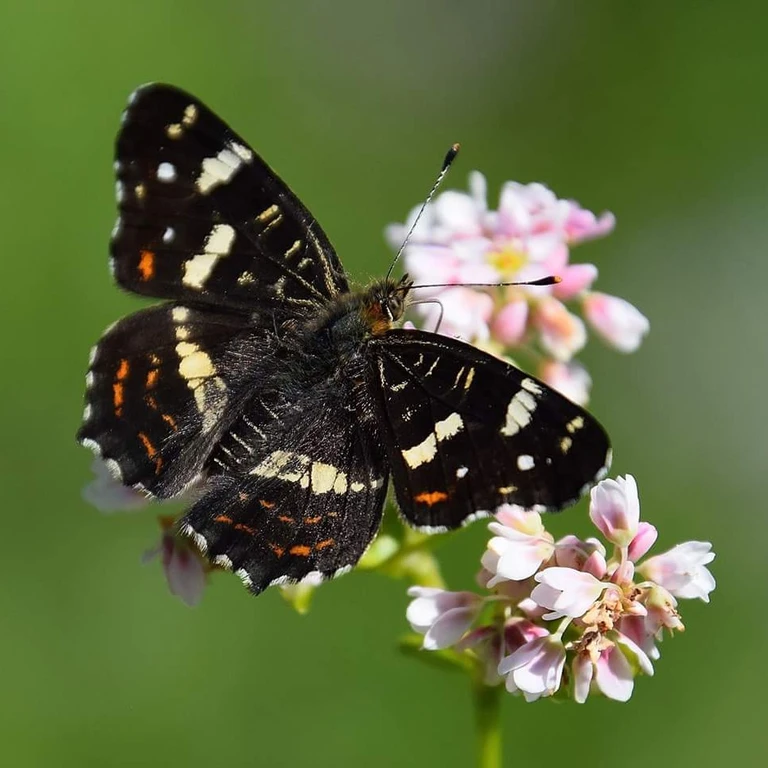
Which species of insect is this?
Araschnia levana
